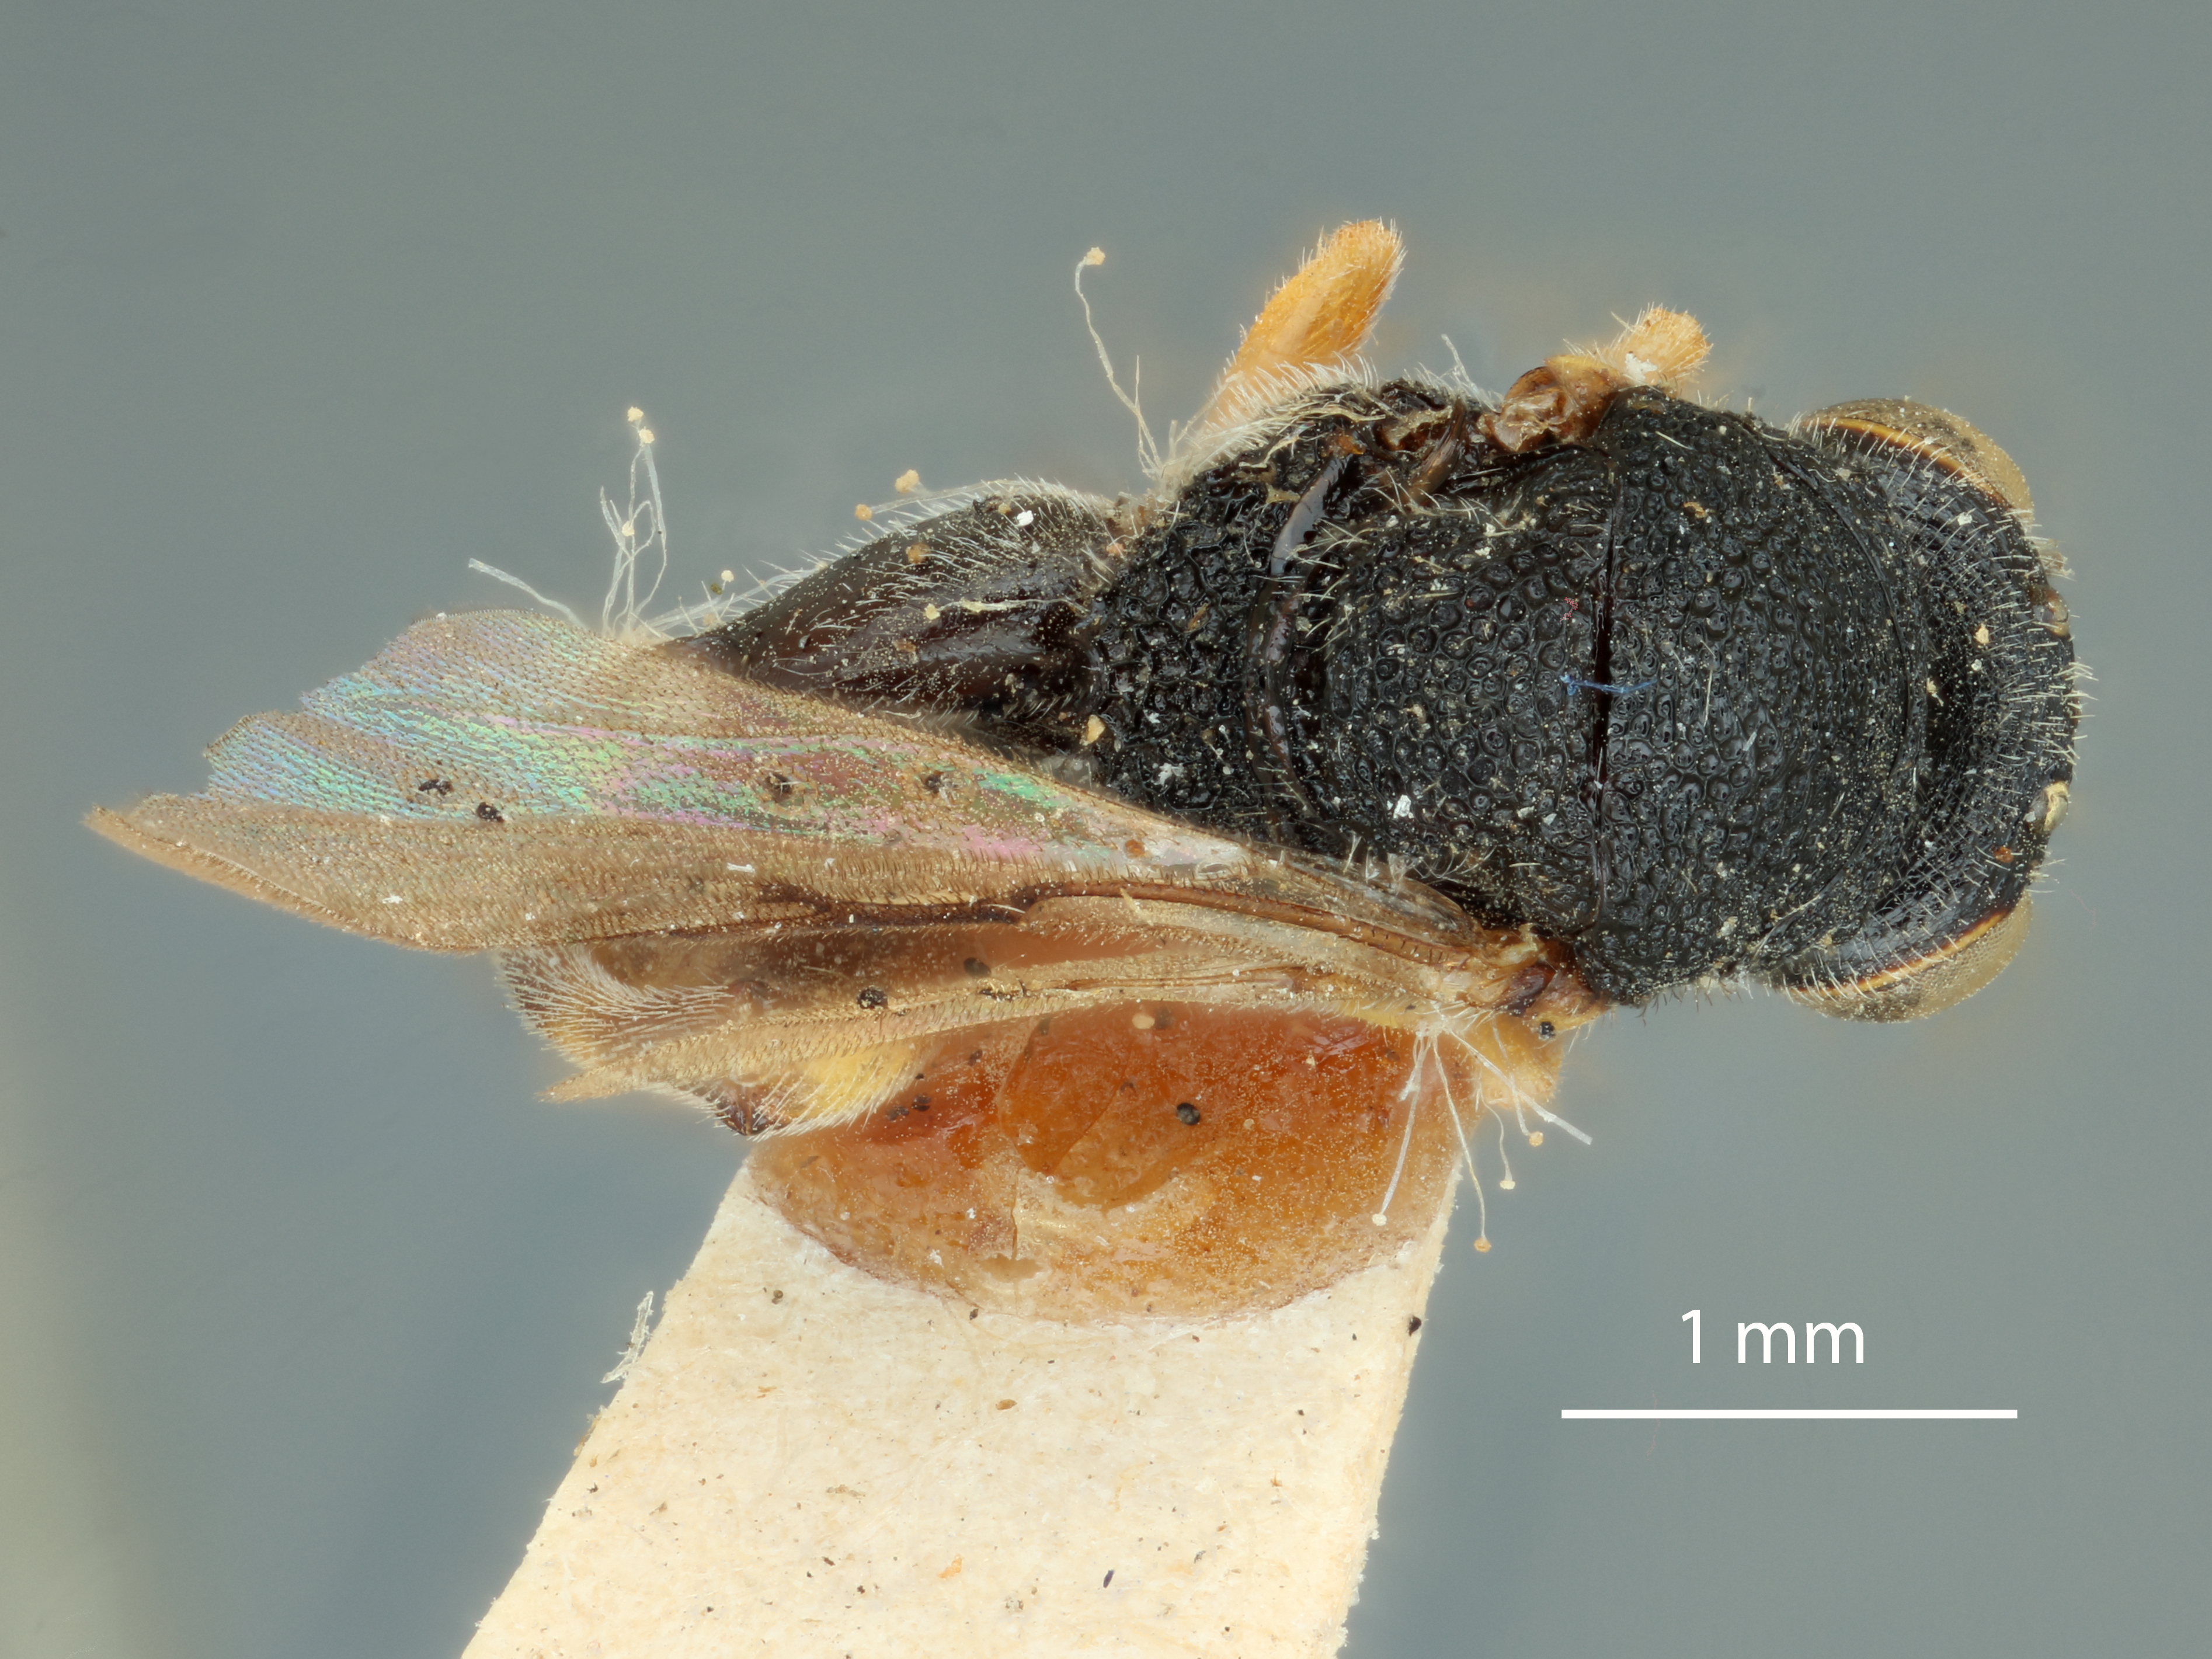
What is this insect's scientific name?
Chalcis flavipes
